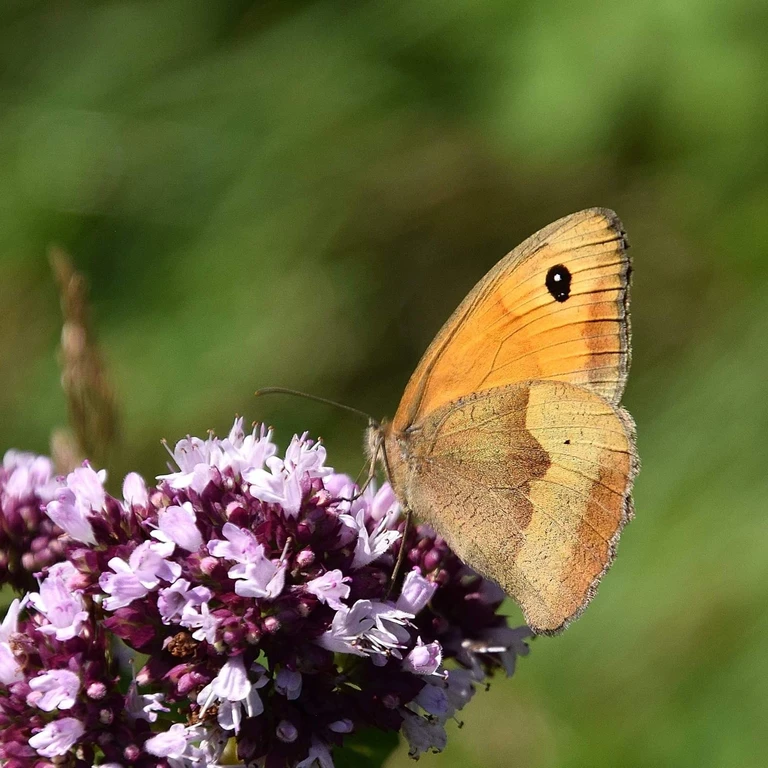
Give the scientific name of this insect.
Maniola jurtina
